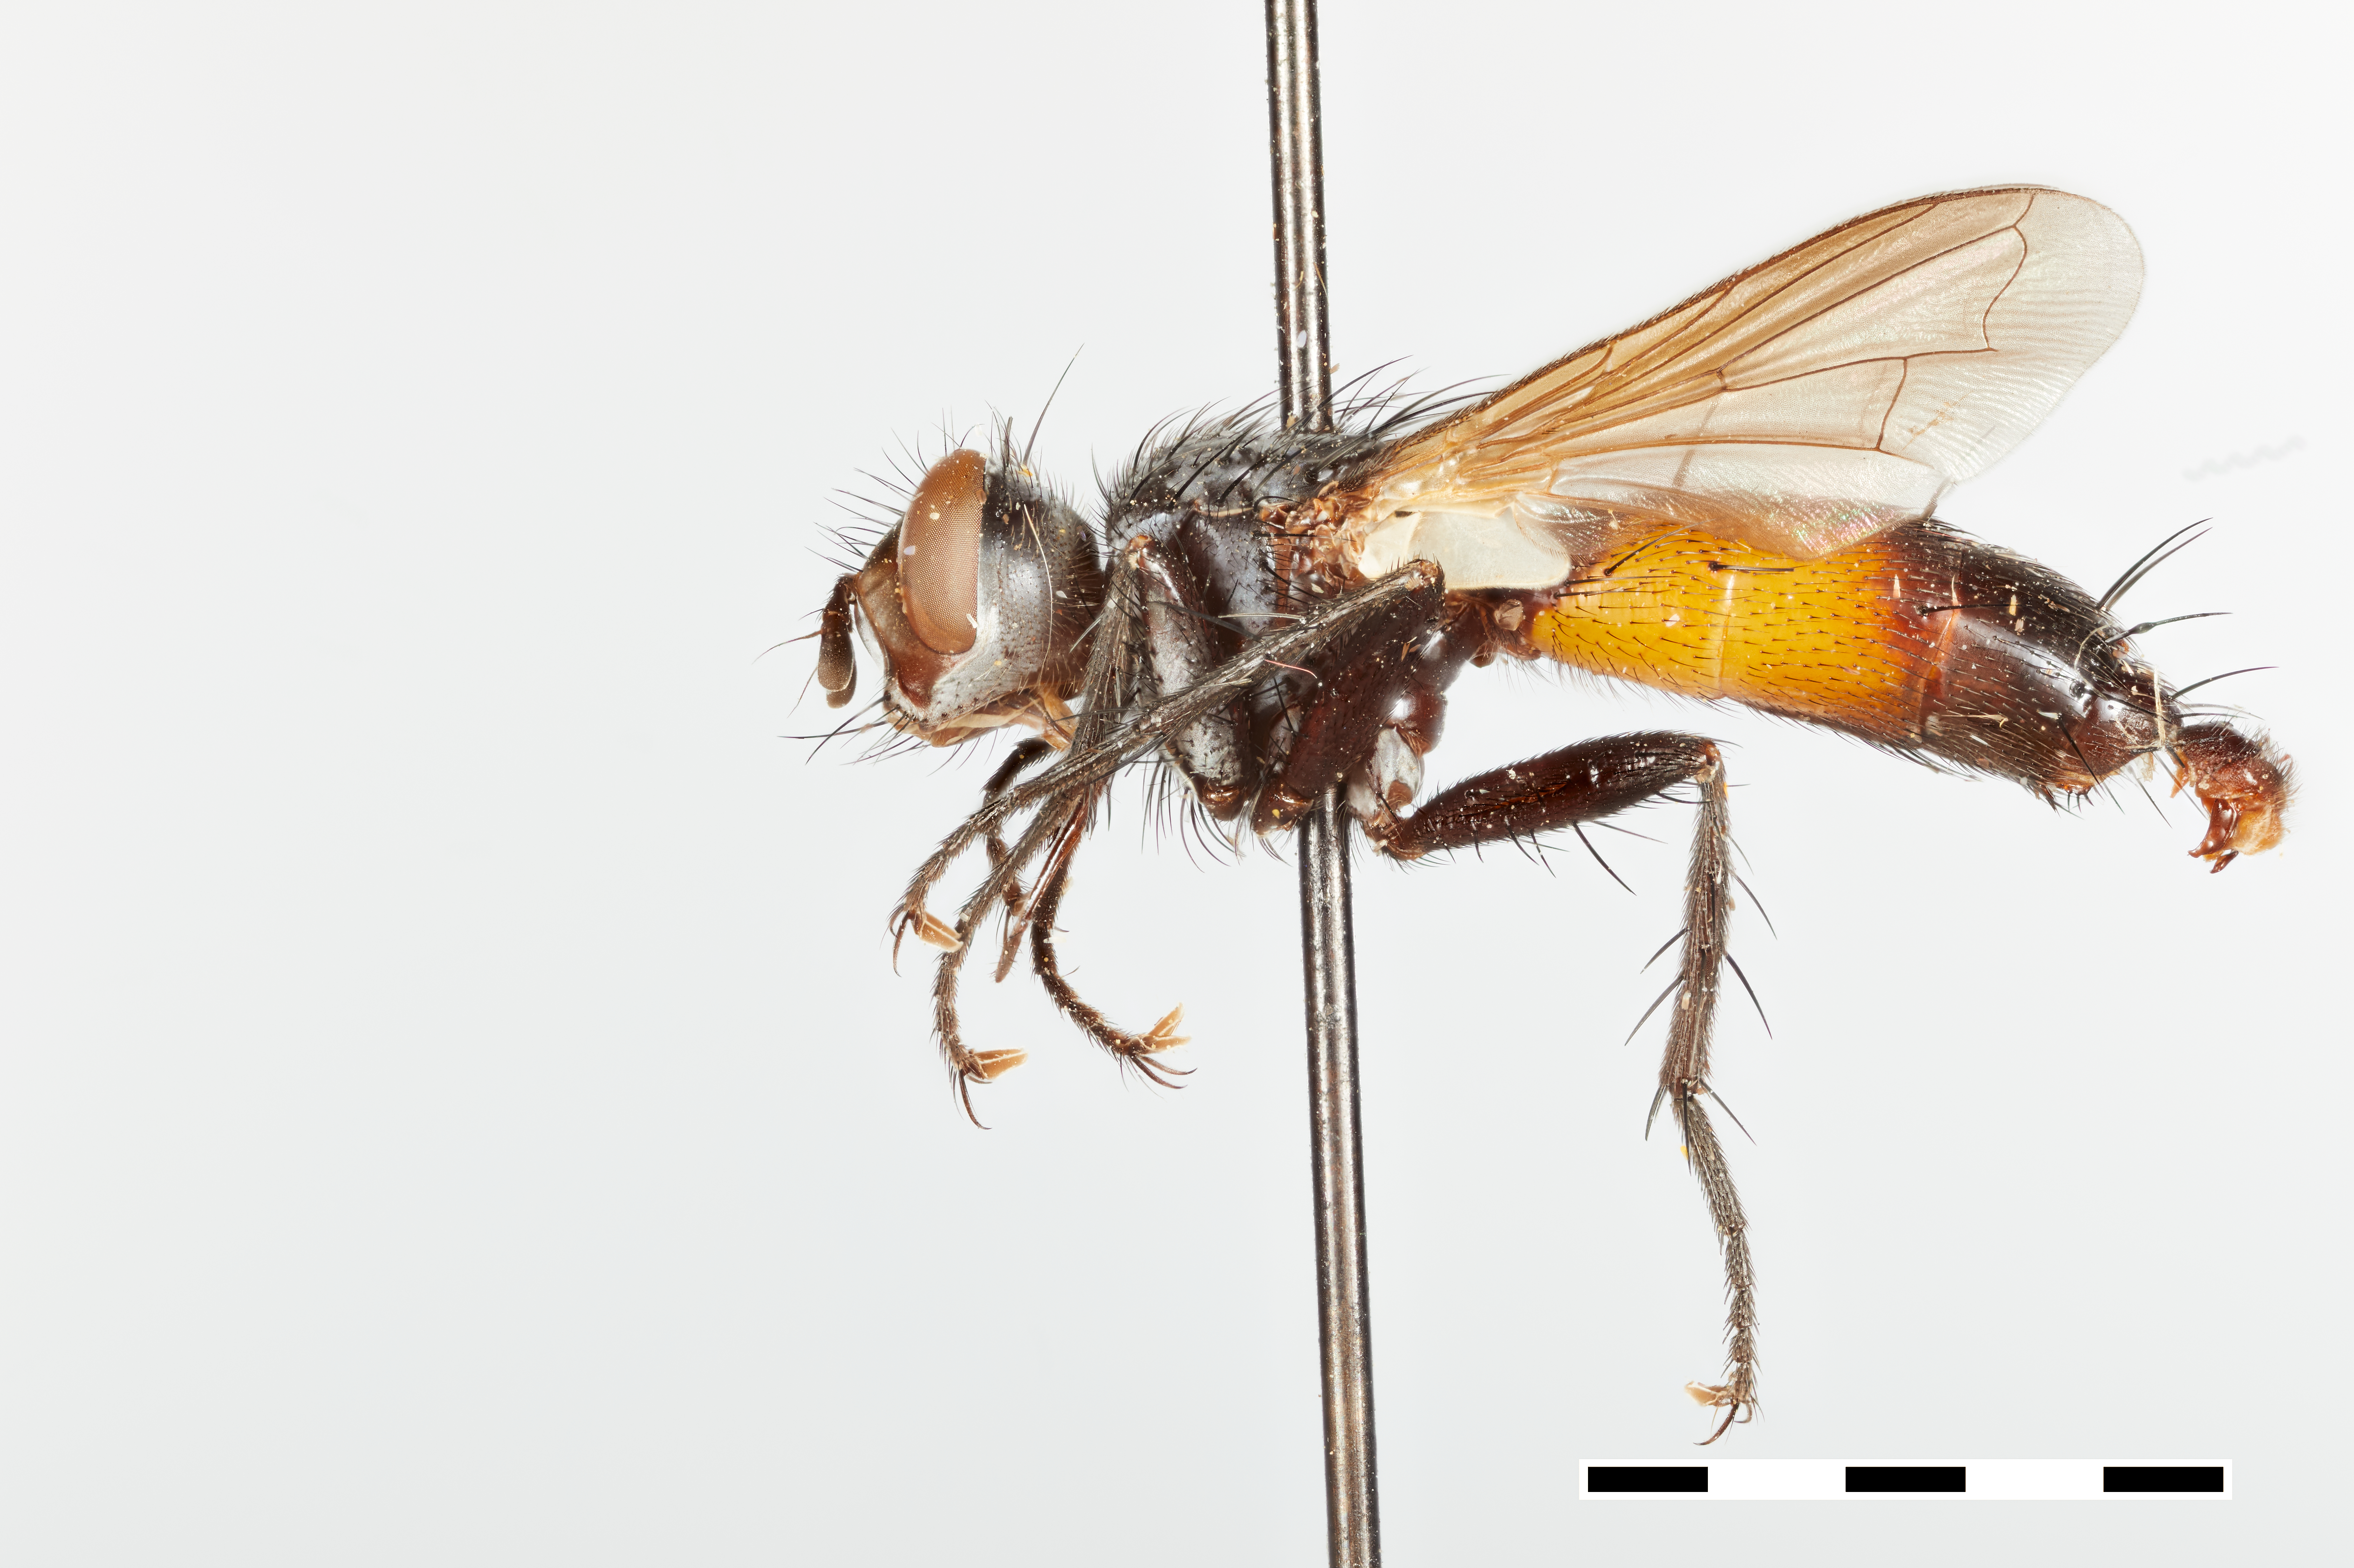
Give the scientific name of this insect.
Cylindromyia uniformis
